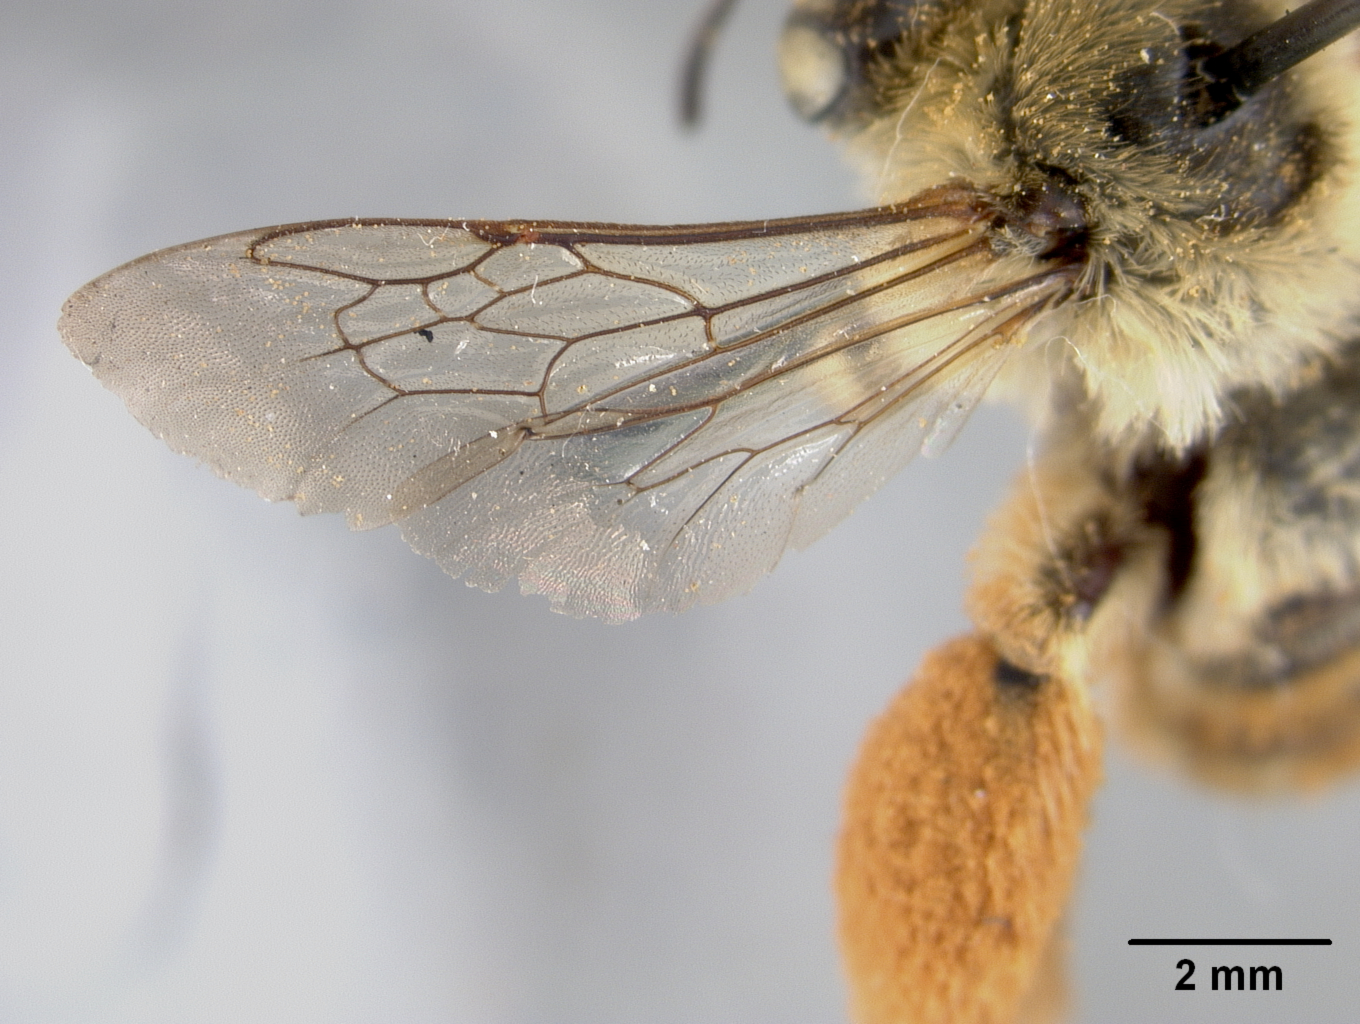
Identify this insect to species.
Melissodes robustior
